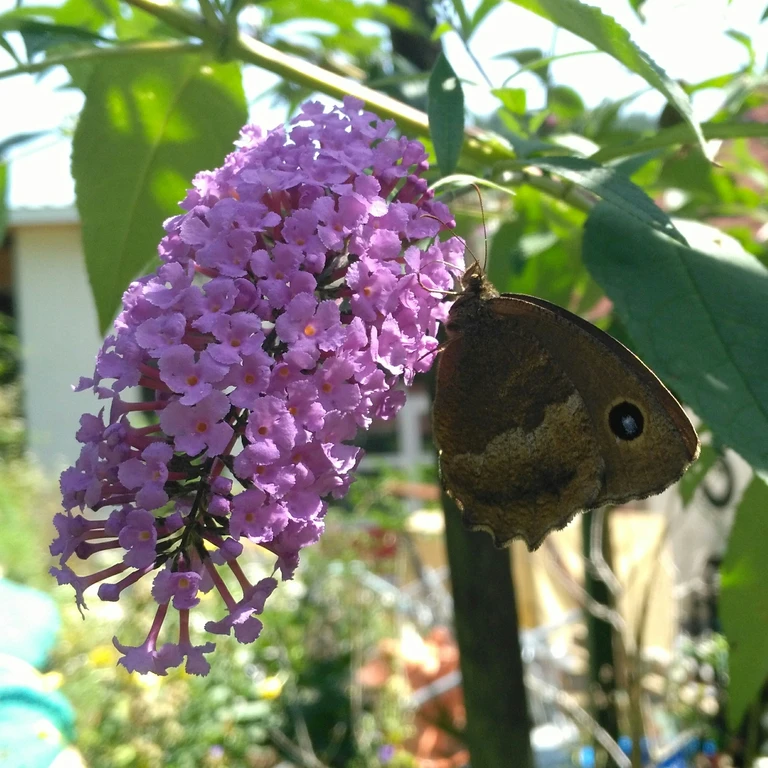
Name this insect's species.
Minois dryas
